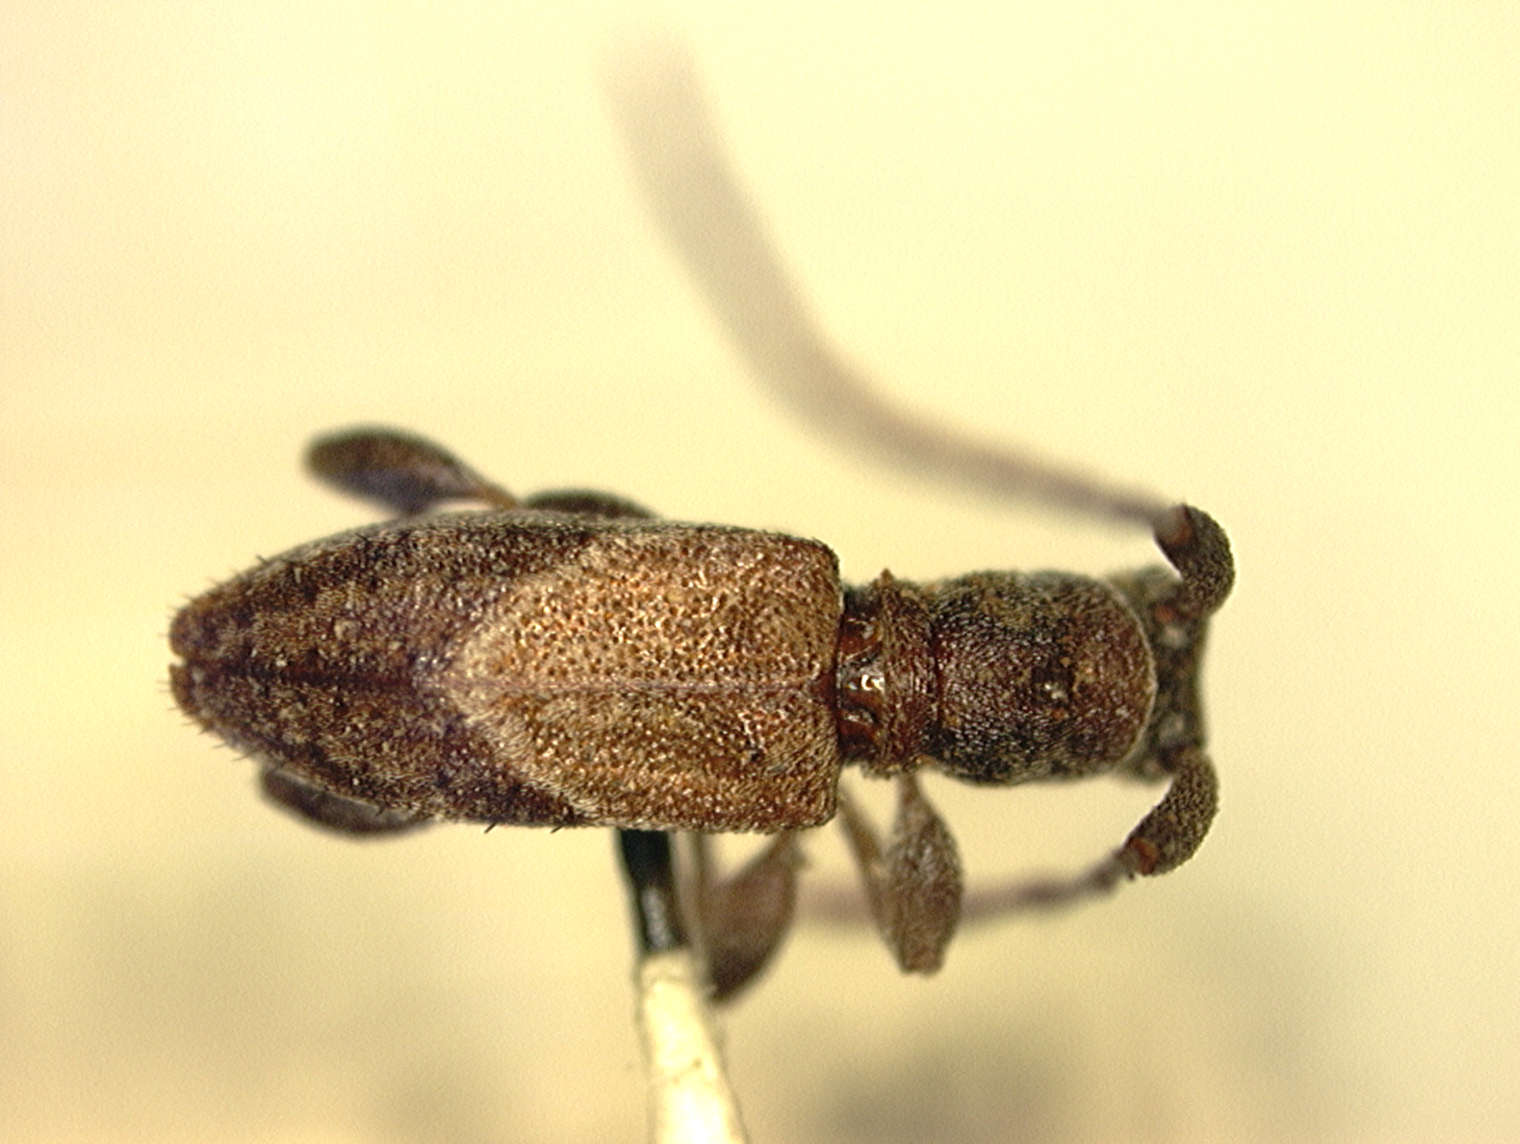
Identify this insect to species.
Sciocyrtinus elongatus
